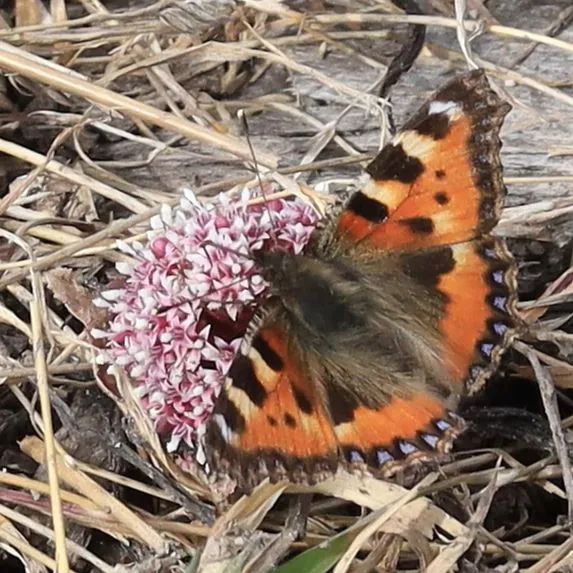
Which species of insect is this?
Aglais urticae
